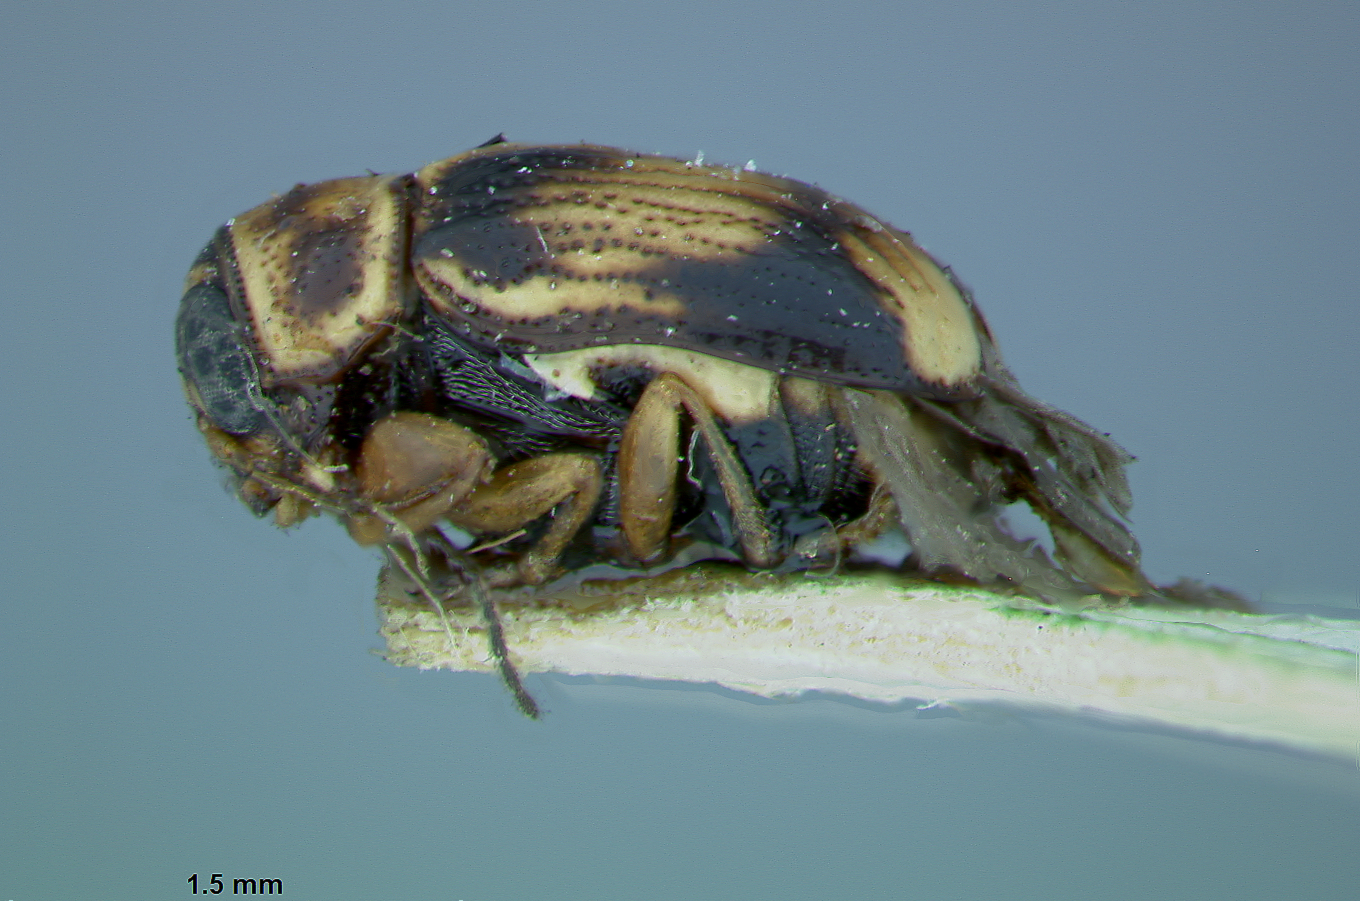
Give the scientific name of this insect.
Metallactus modestus
